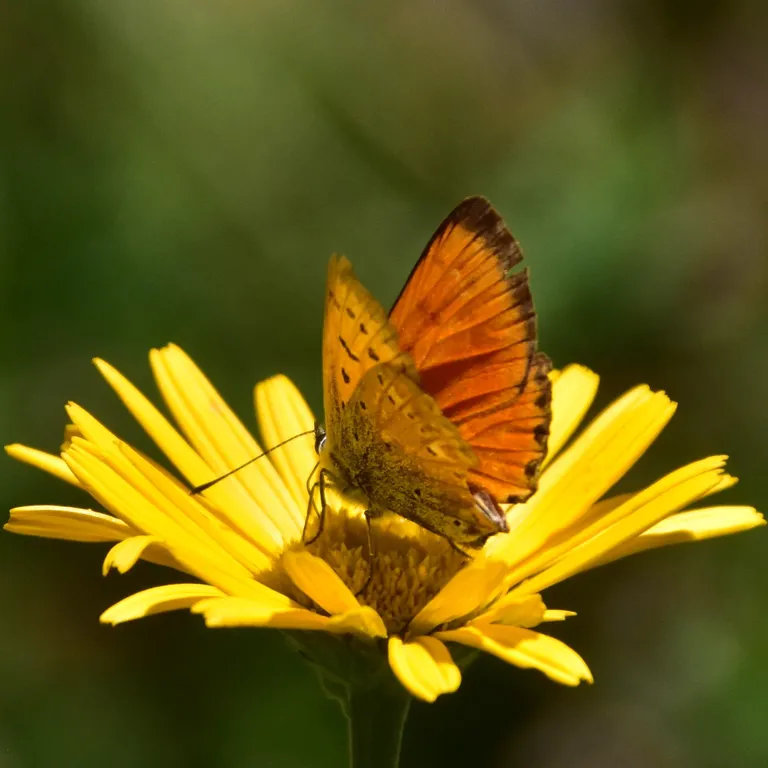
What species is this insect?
Lycaena virgaureae
